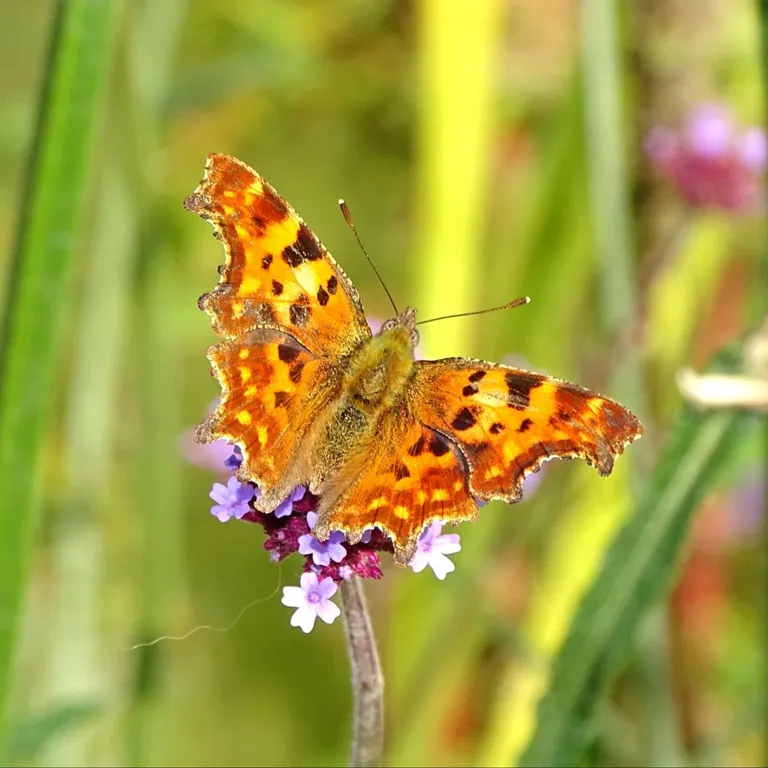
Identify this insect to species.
Polygonia c-album
